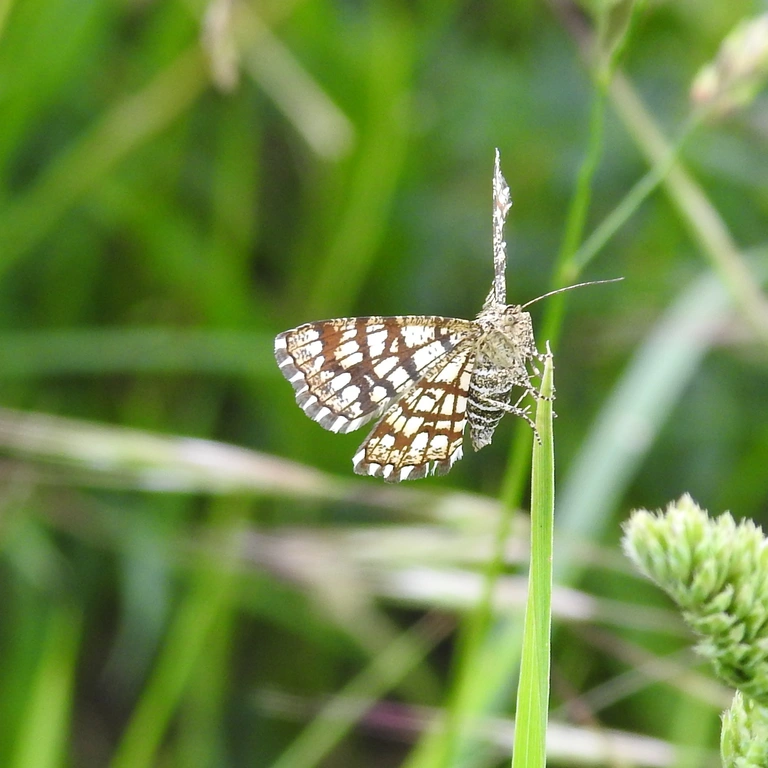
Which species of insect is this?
Chiasmia clathrata
